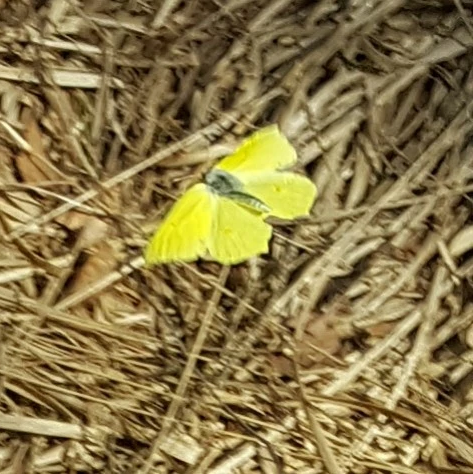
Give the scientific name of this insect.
Gonepteryx rhamni
